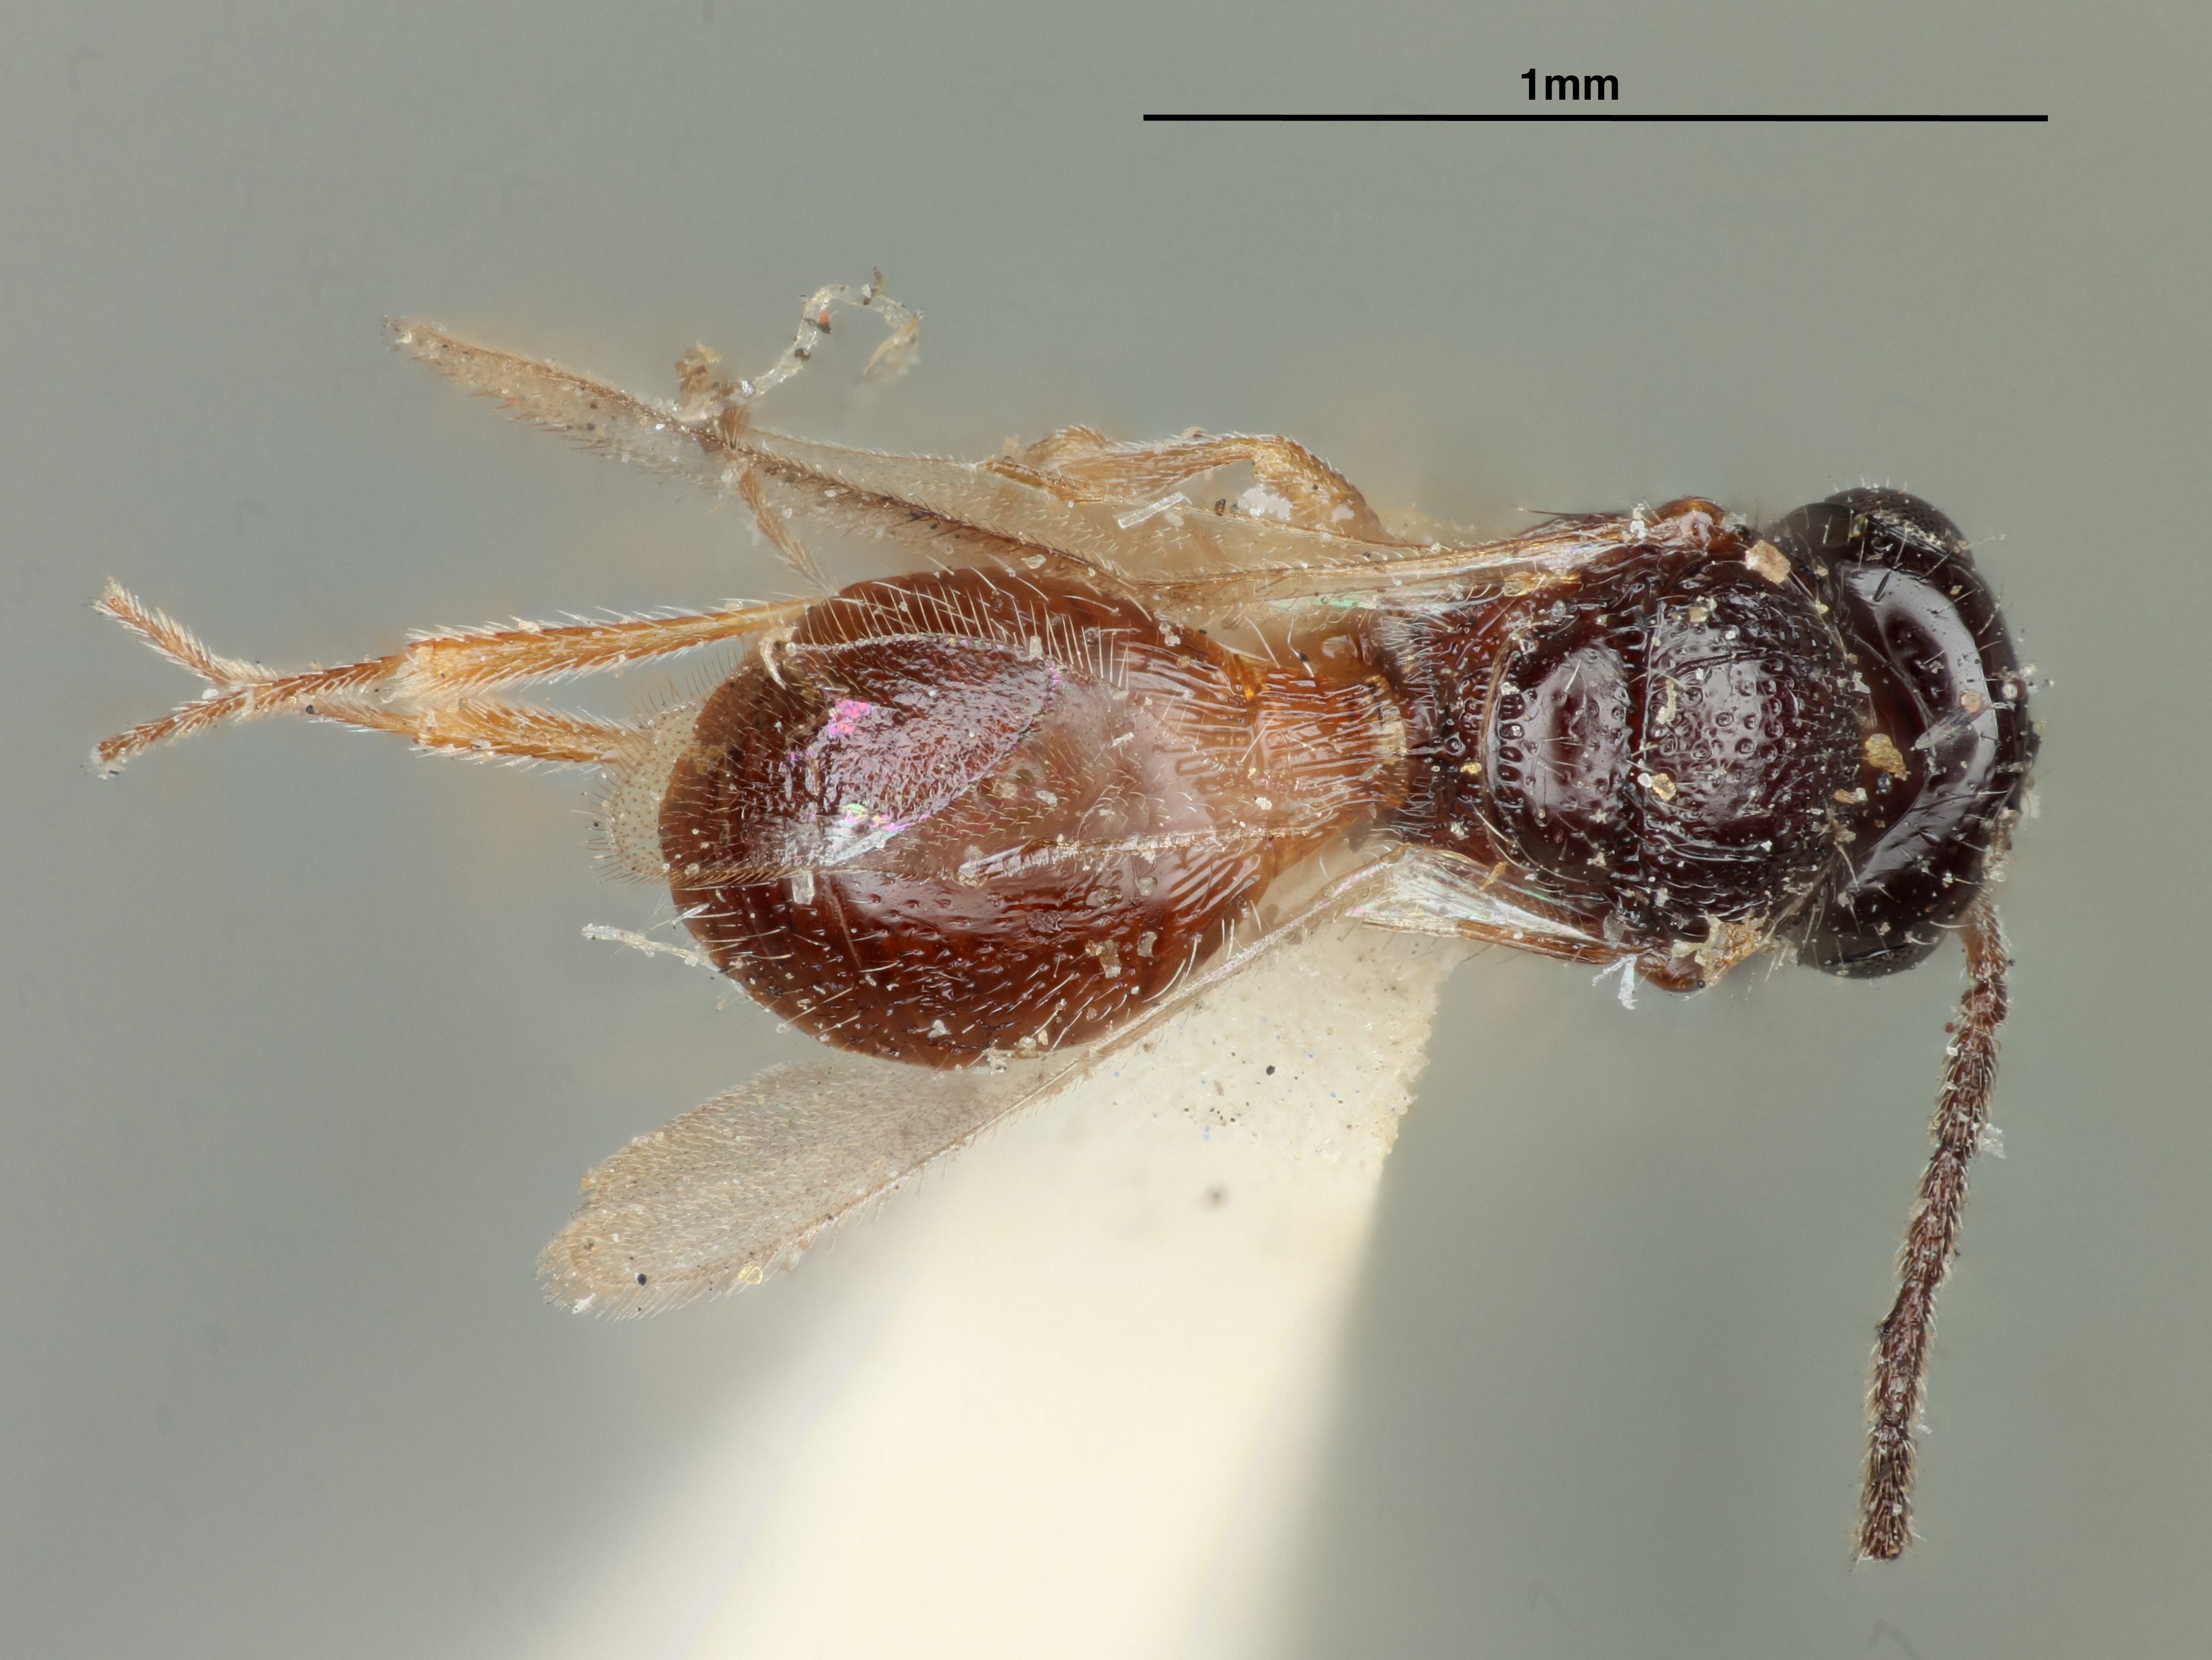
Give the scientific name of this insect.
Trimorus erythrogaster
